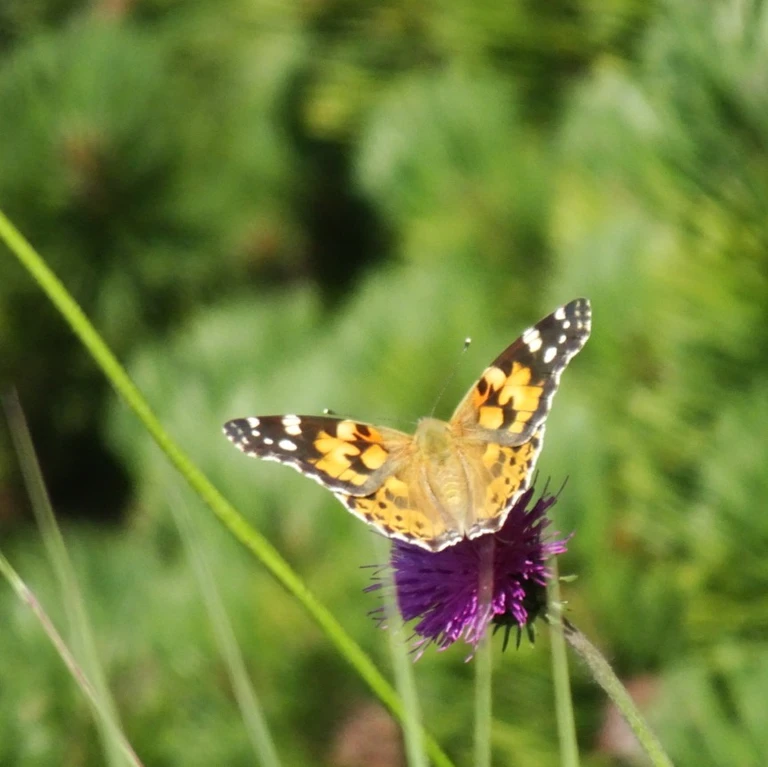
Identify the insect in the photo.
Vanessa cardui
